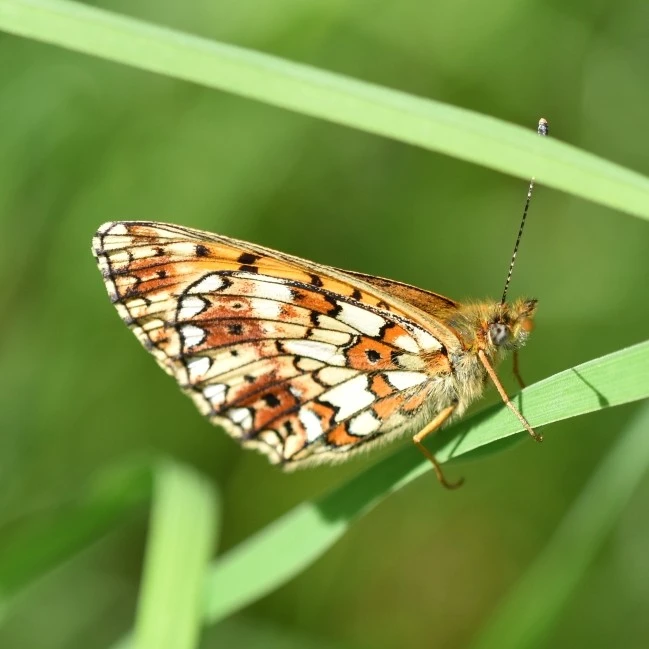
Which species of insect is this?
Boloria selene
